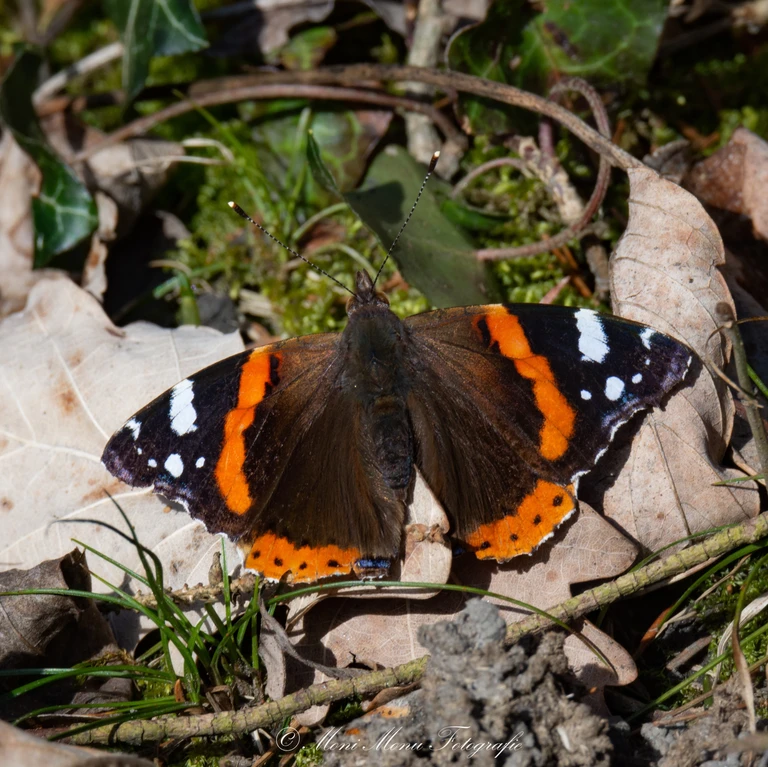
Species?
Vanessa atalanta
